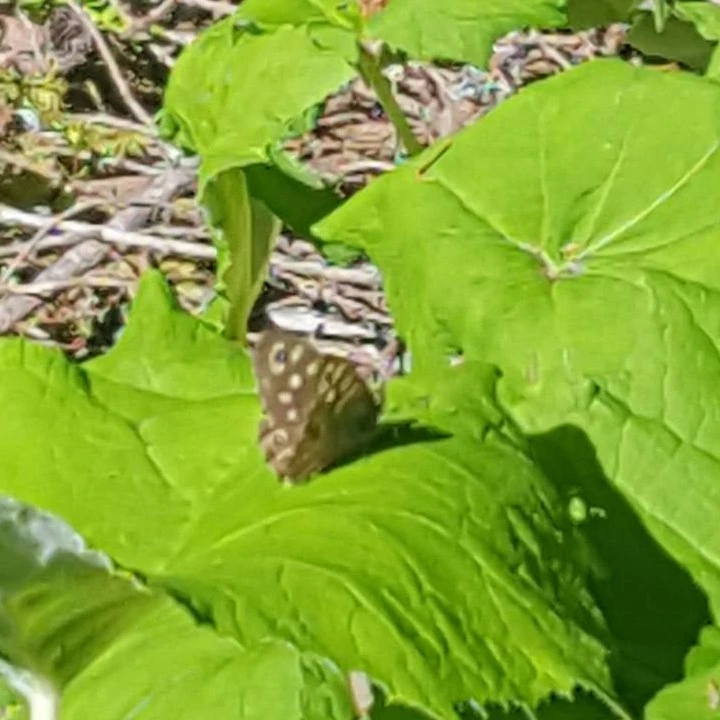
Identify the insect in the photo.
Pararge aegeria
